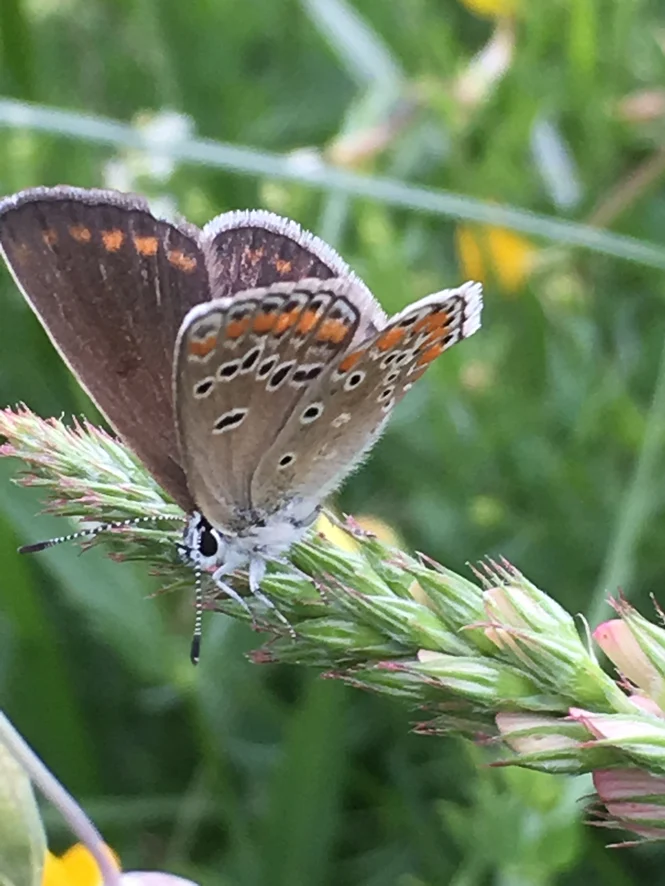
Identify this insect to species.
Aricia agestis/artaxerxes
